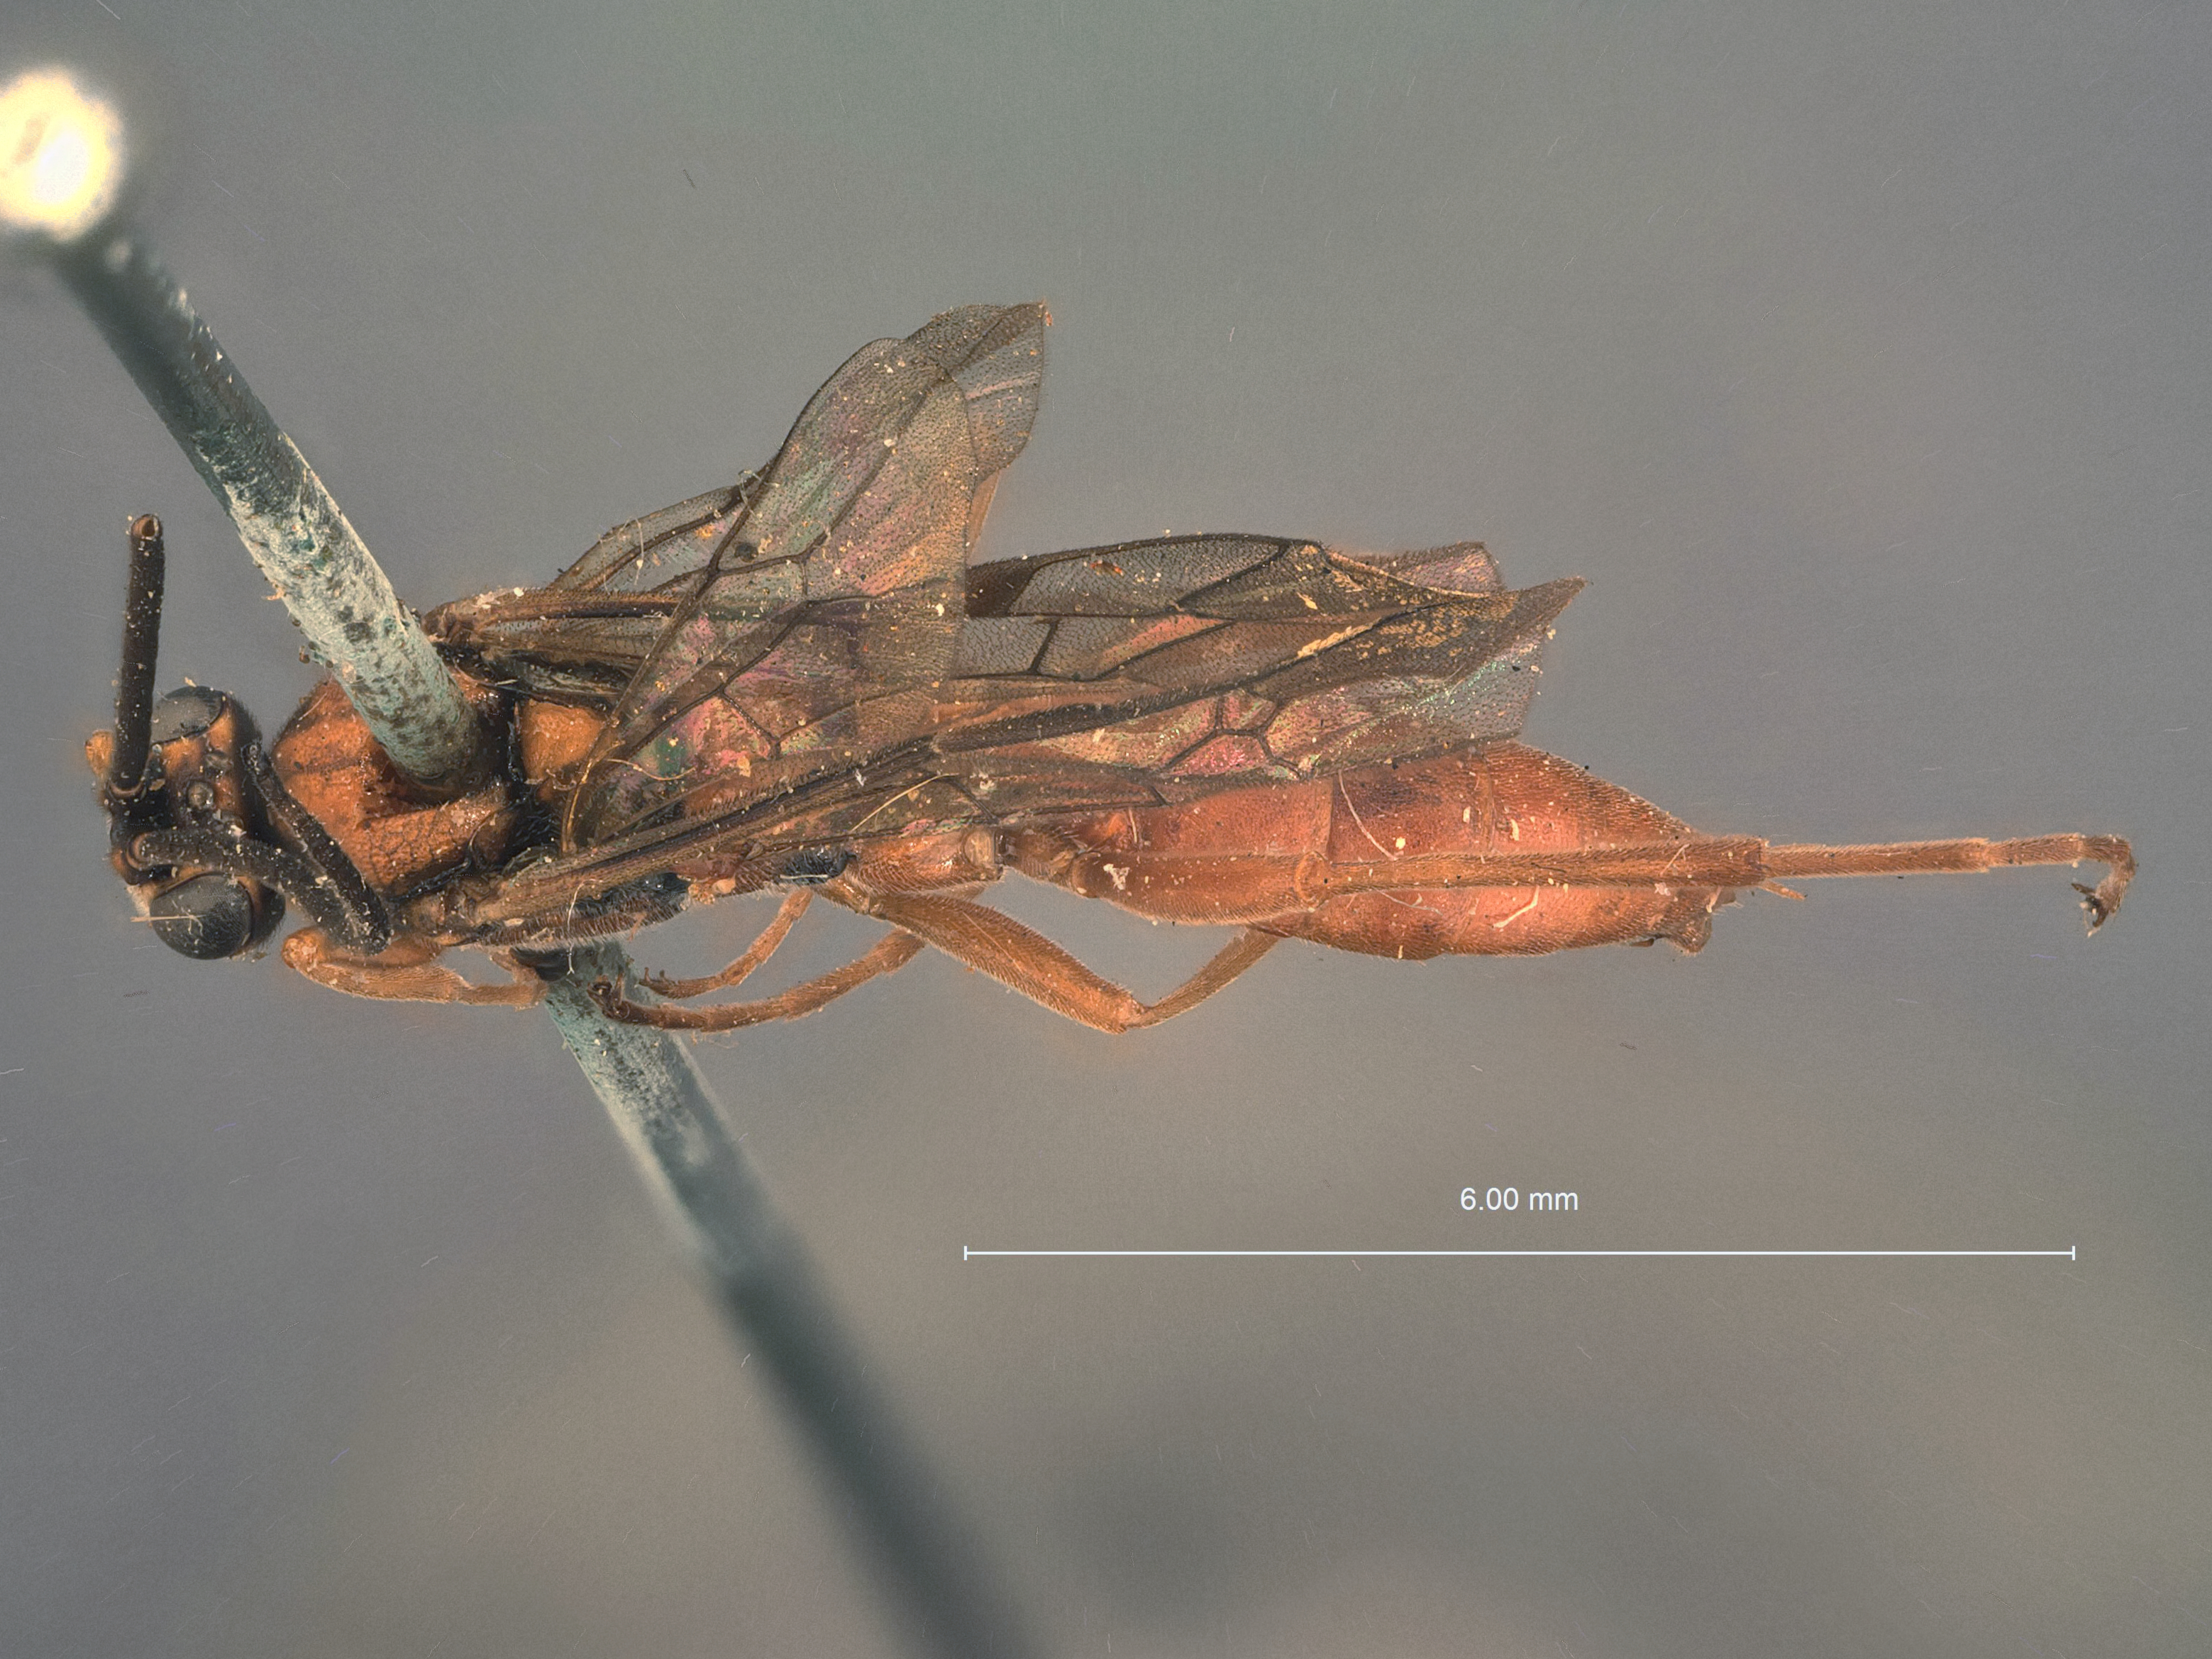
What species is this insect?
Probolus subdentatus
